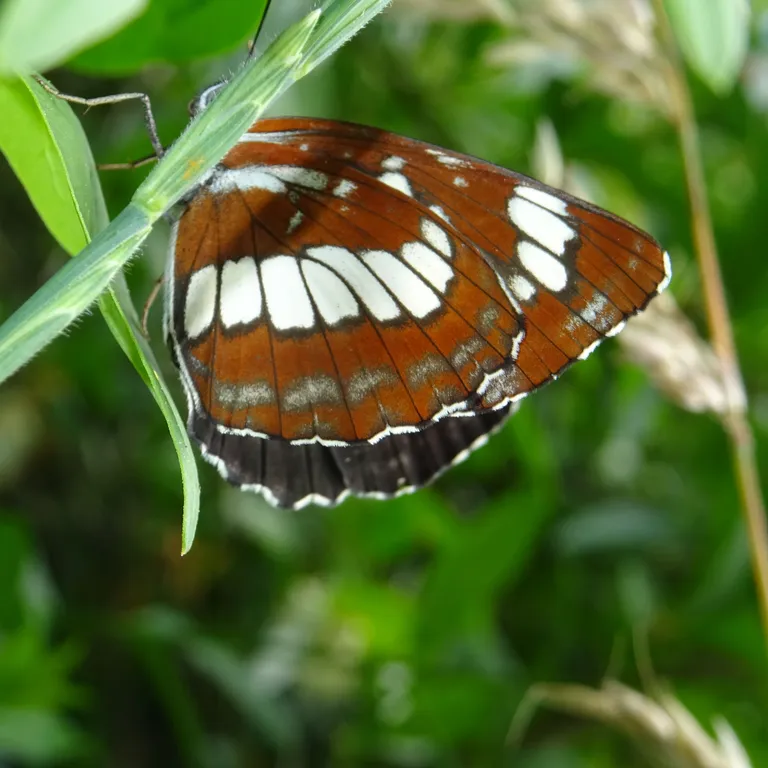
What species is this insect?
Neptis rivularis
